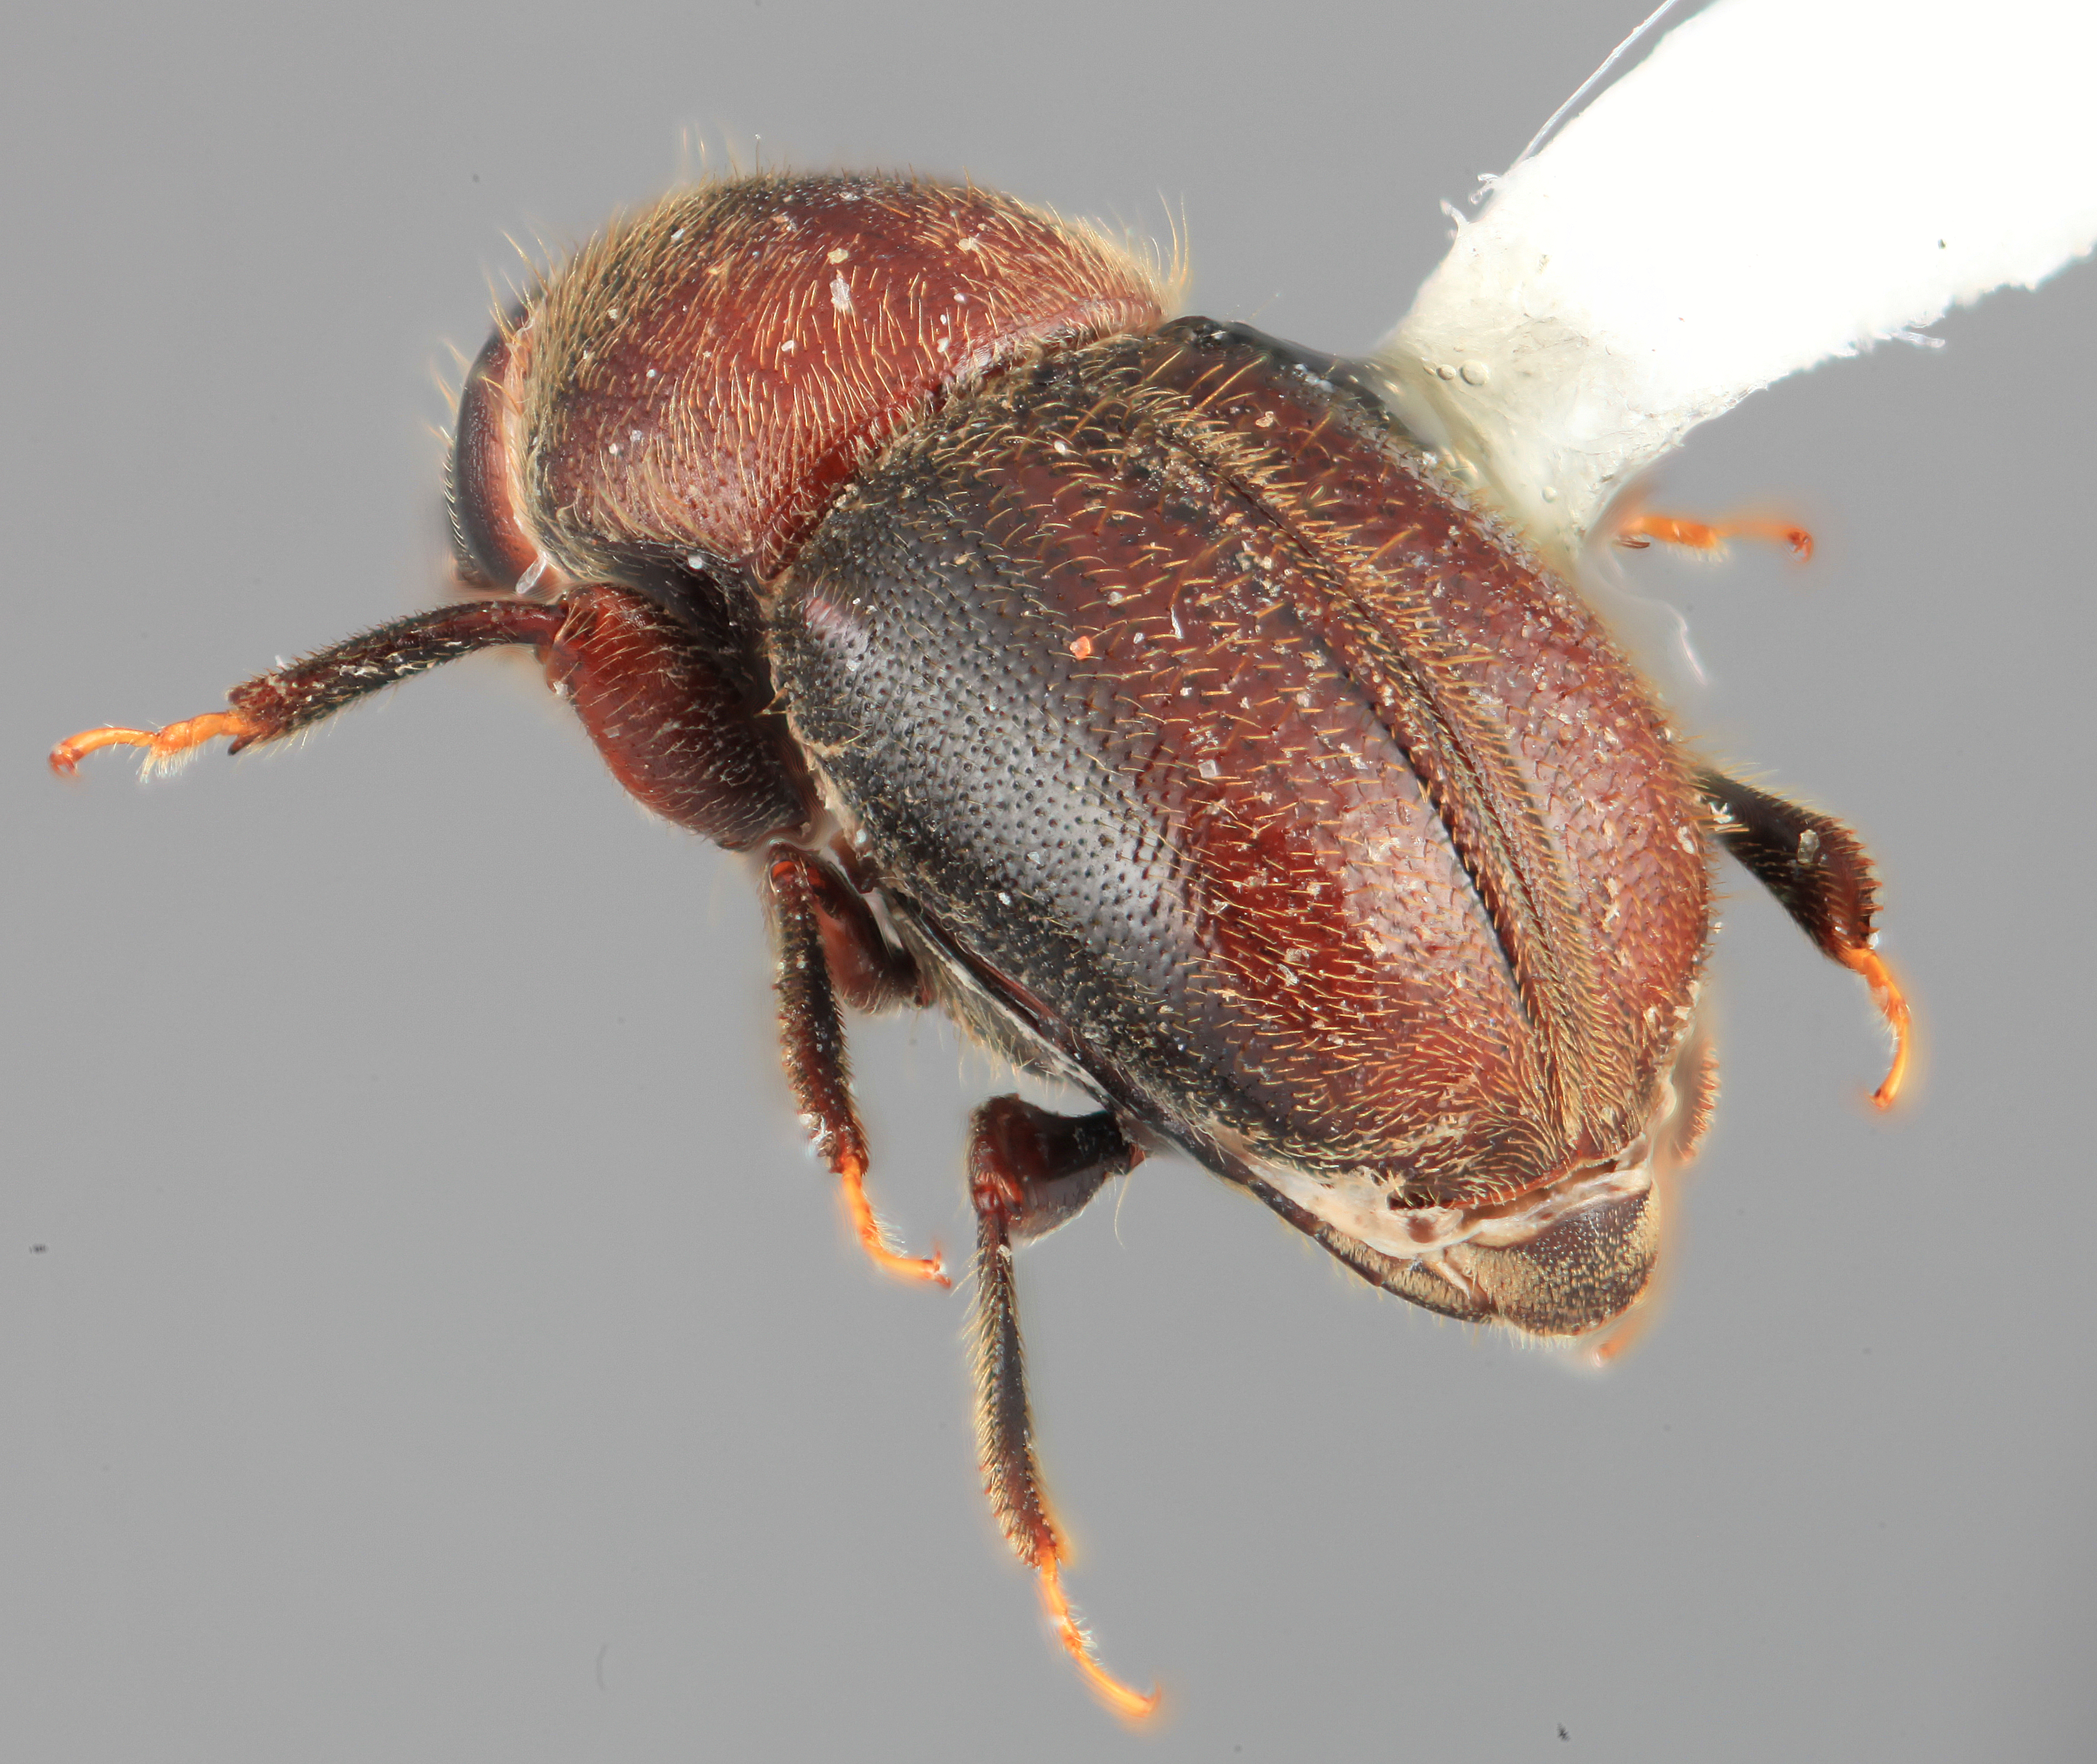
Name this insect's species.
Scolytodes opacus
